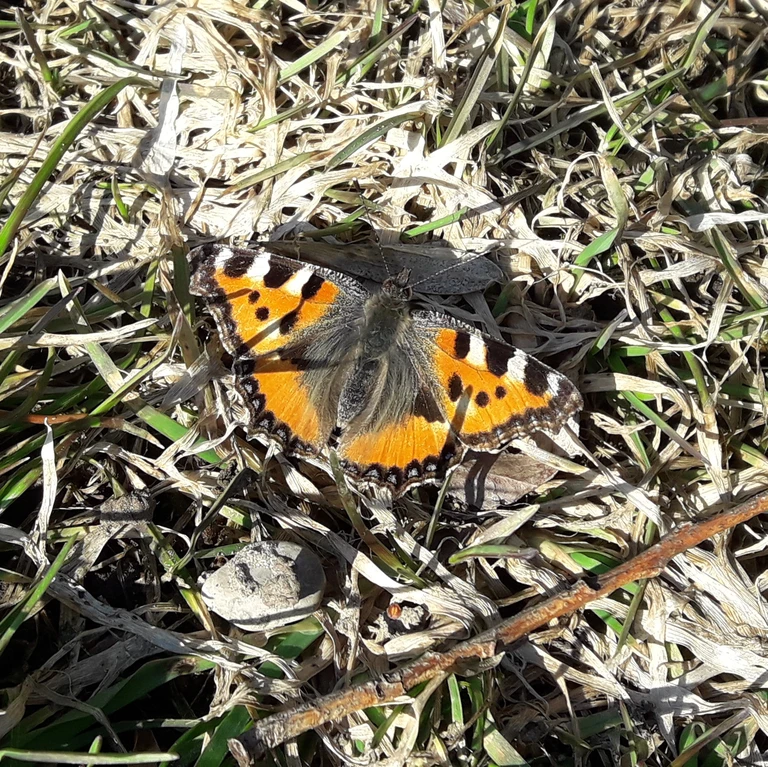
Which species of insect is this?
Aglais urticae
